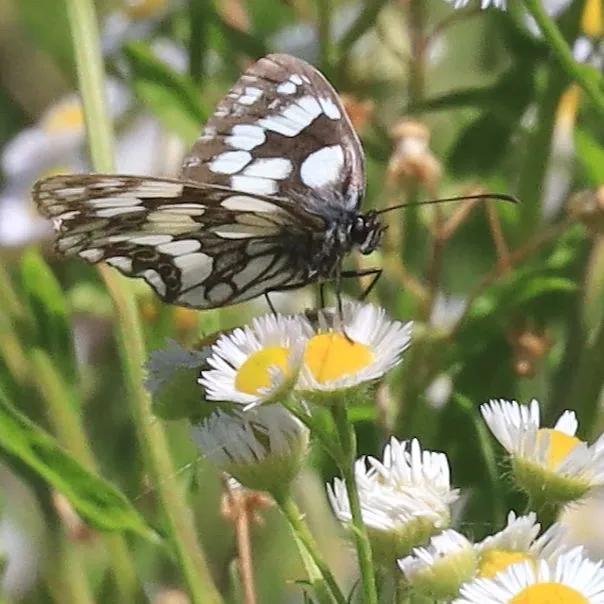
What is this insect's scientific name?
Melanargia galathea
